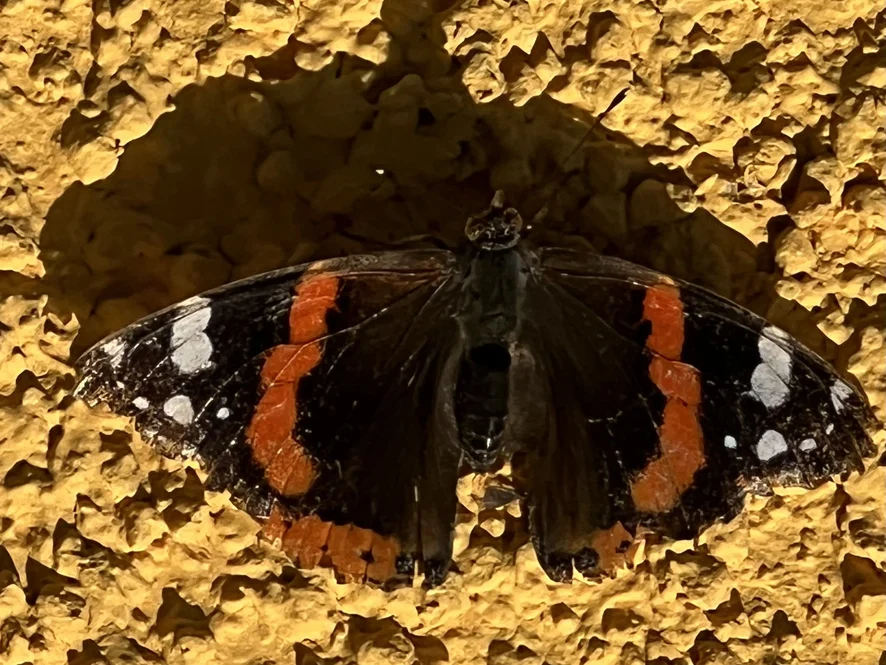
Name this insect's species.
Vanessa atalanta
